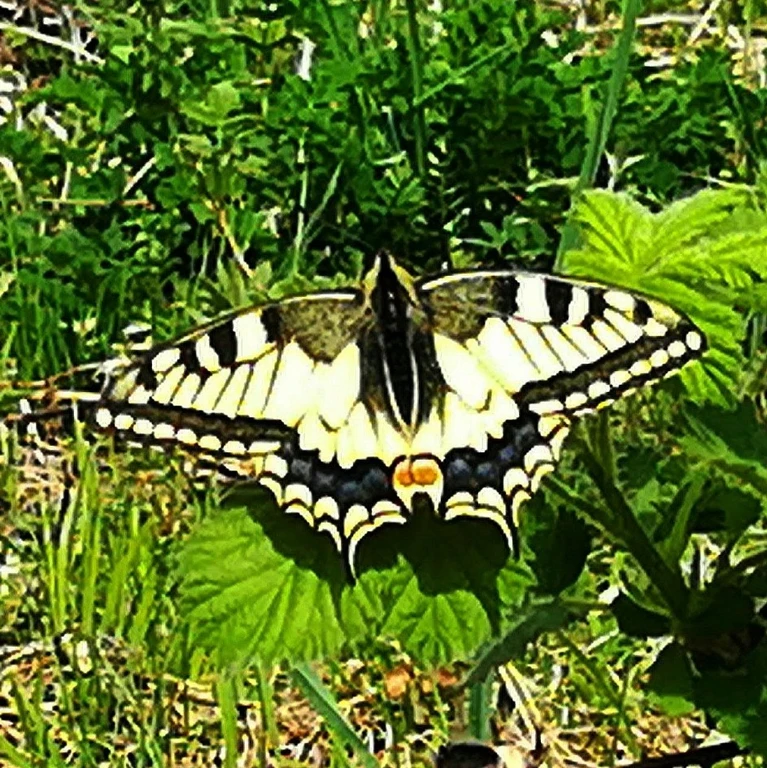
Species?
Papilio machaon
